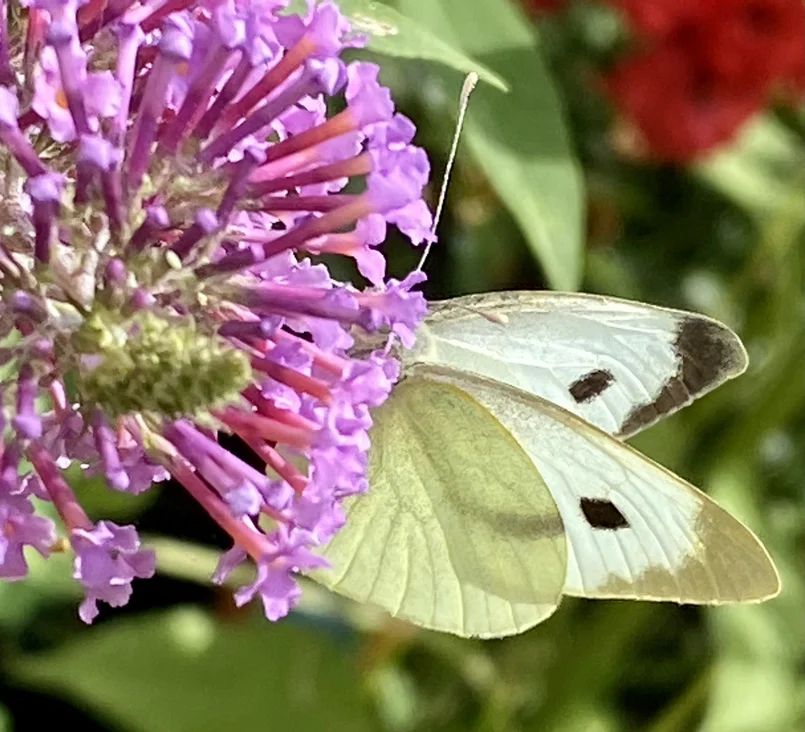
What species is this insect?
Pieris brassicae
